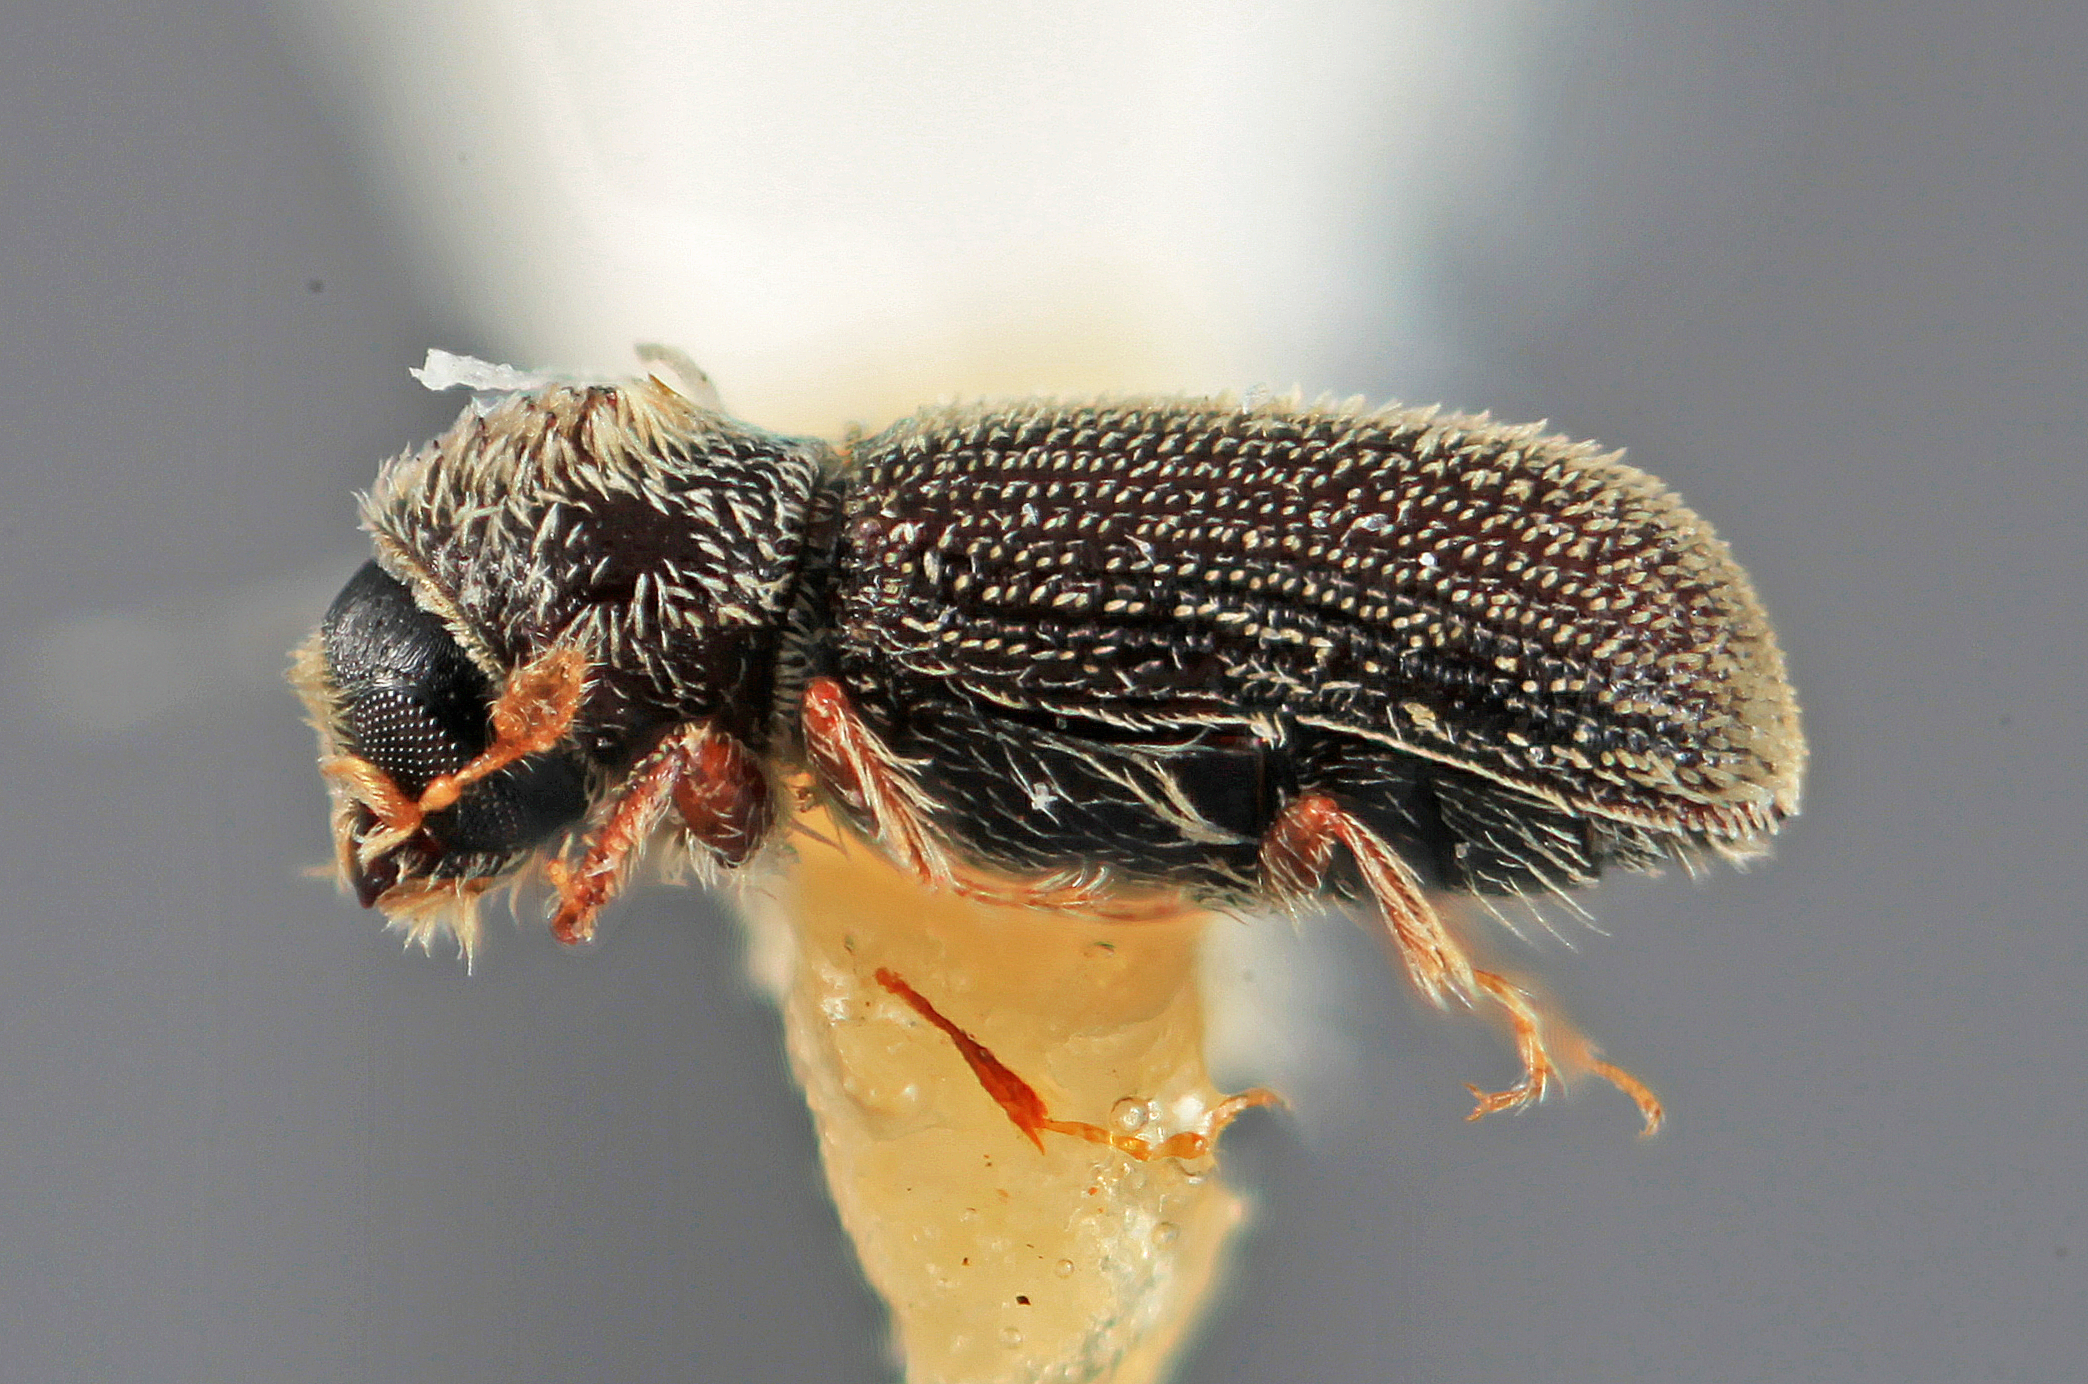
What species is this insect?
Aphanocleptus coniferae (also Pseudothysanoes coniferae)
